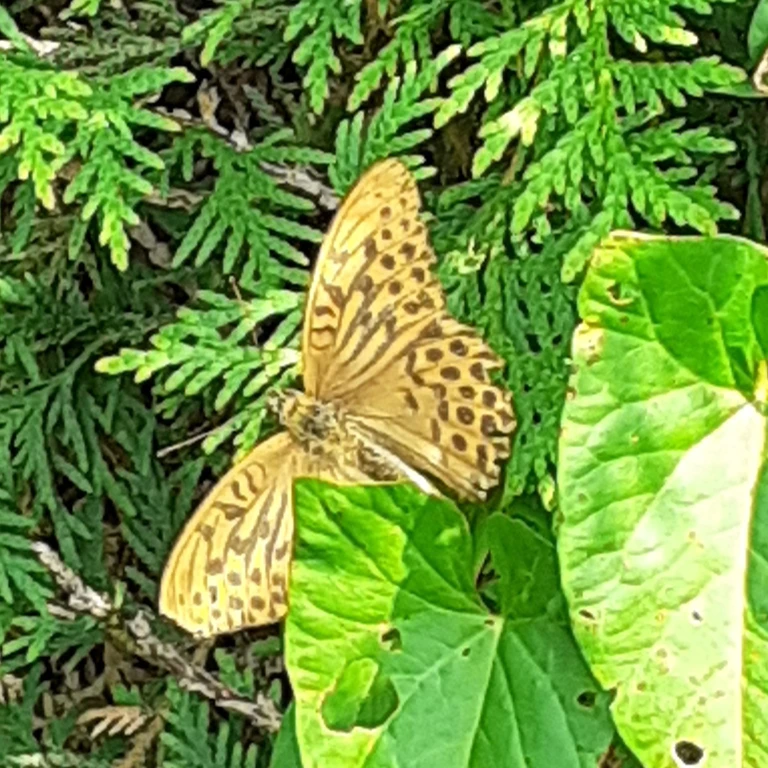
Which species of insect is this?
Argynnis paphia
